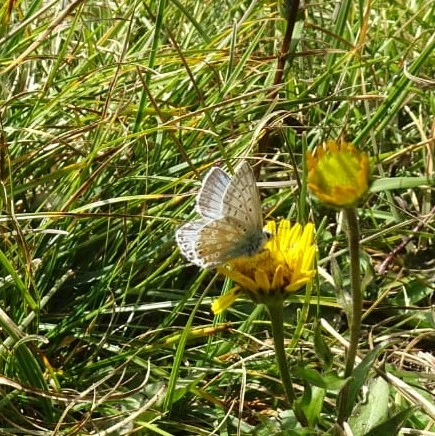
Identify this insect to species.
Lysandra coridon
